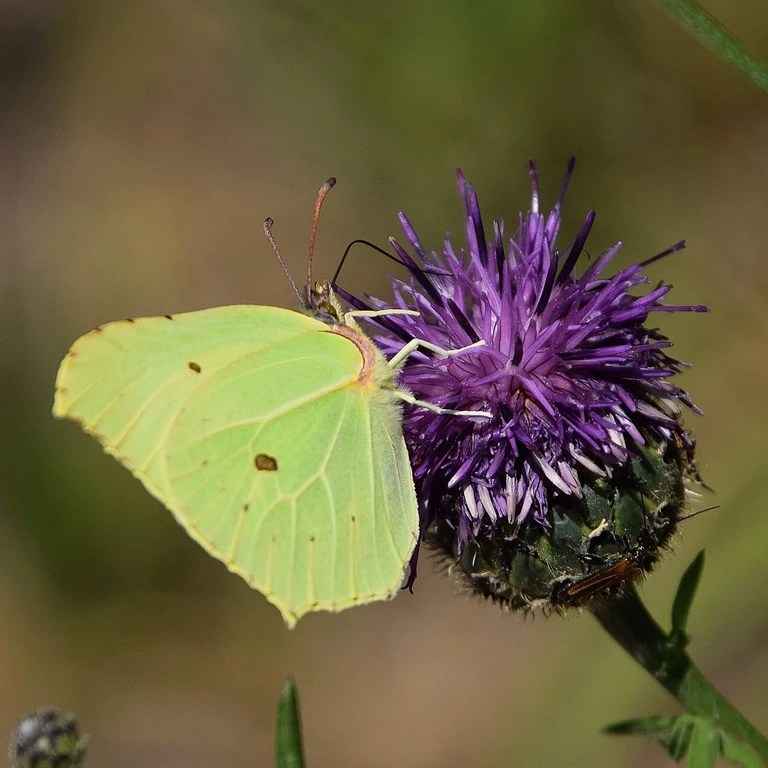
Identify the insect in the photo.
Gonepteryx rhamni
